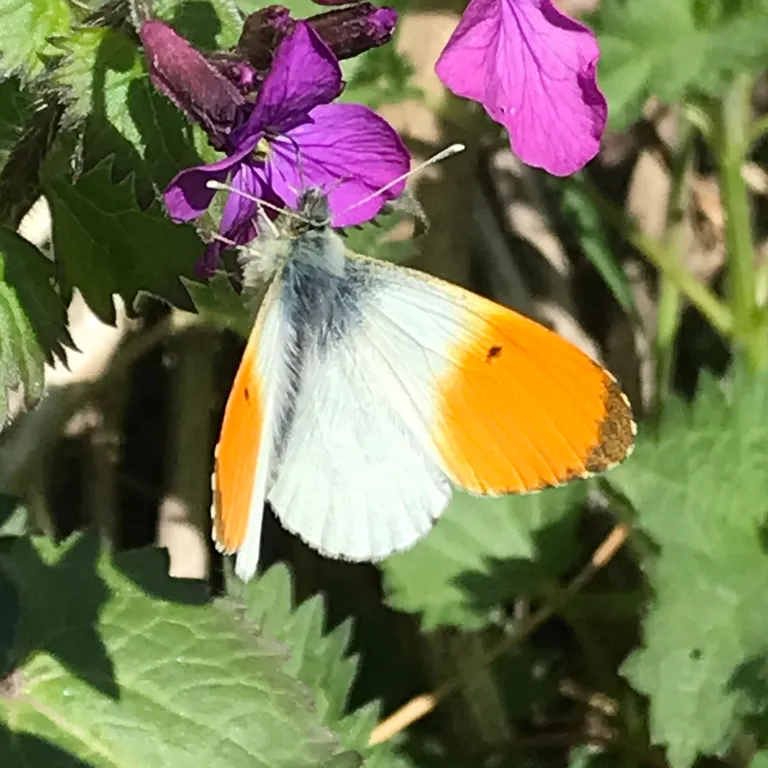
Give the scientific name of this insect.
Anthocharis cardamines
